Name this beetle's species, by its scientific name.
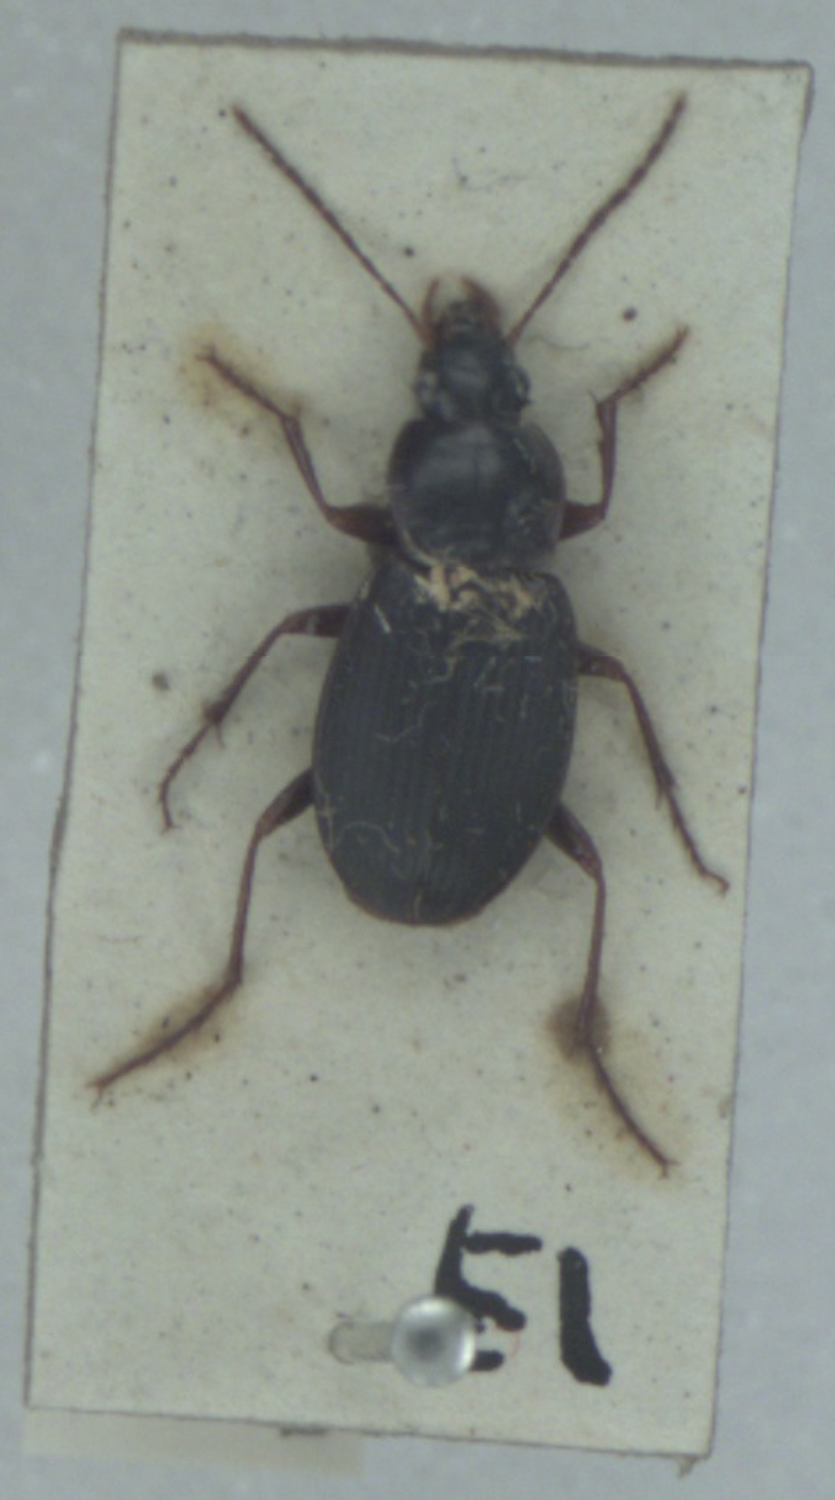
Calathus rotundicollis
